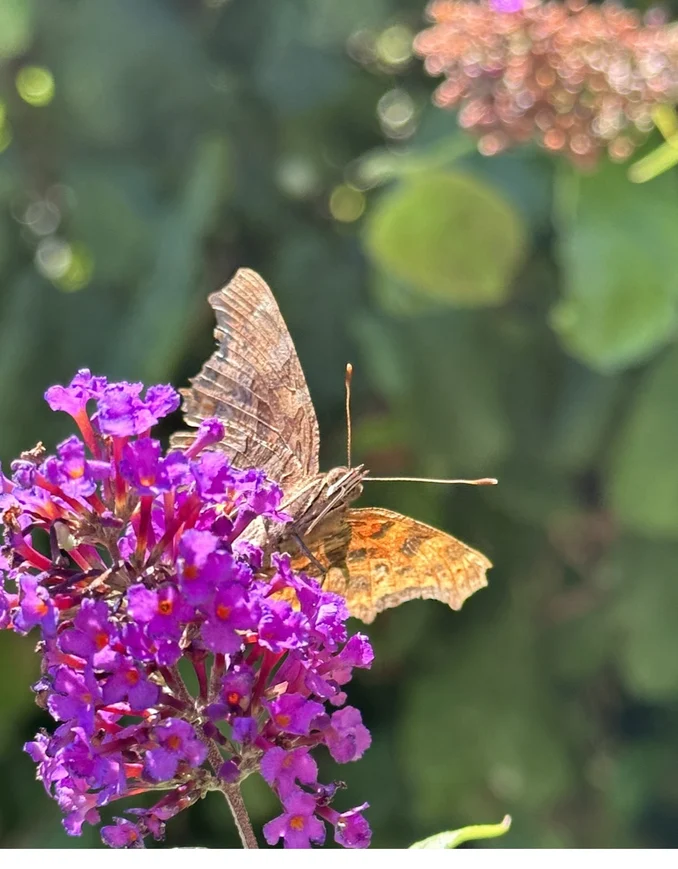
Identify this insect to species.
Polygonia c-album
